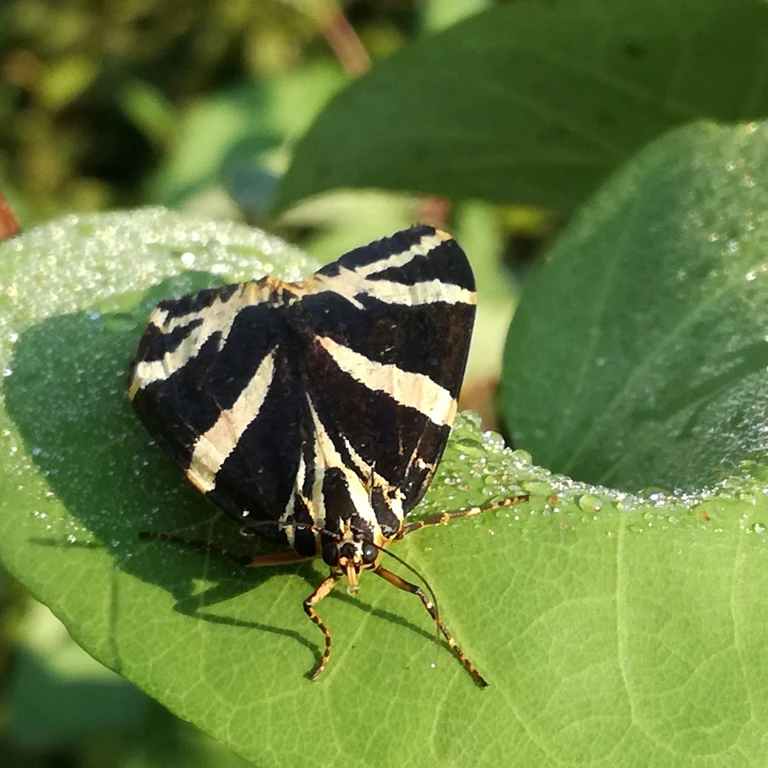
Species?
Euplagia quadripunctaria
